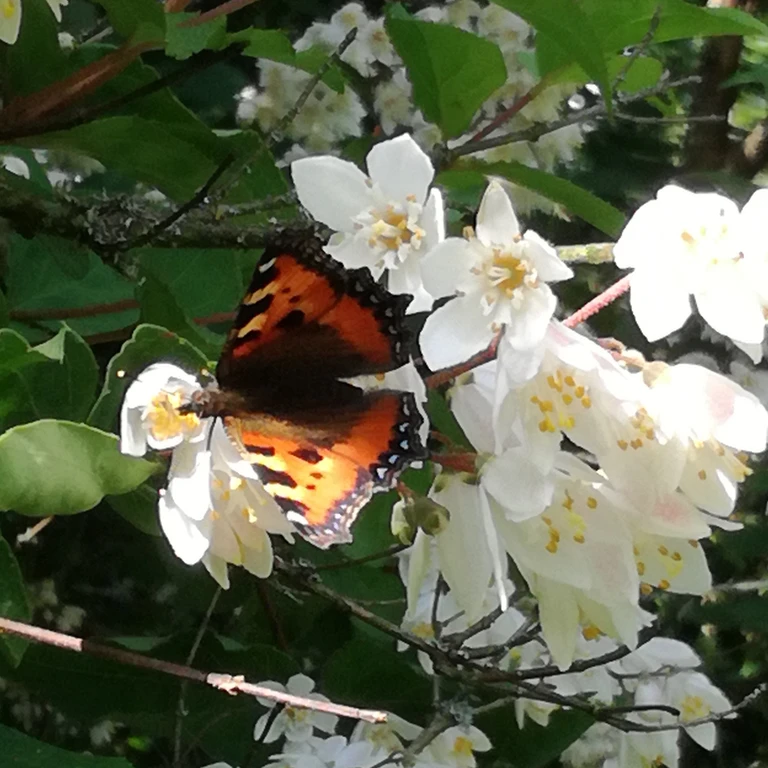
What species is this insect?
Aglais urticae
